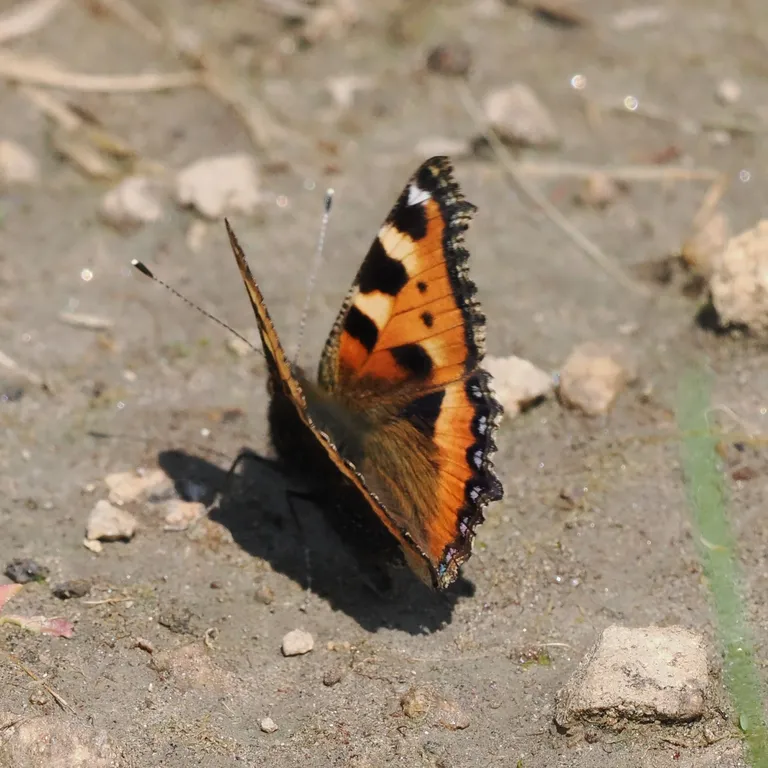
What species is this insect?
Aglais urticae
